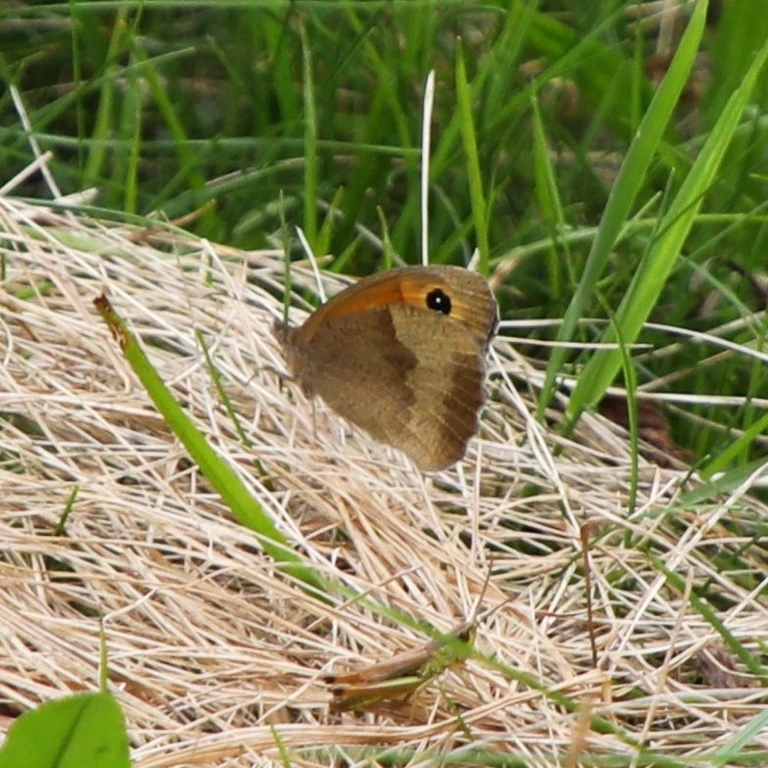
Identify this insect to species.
Maniola jurtina
